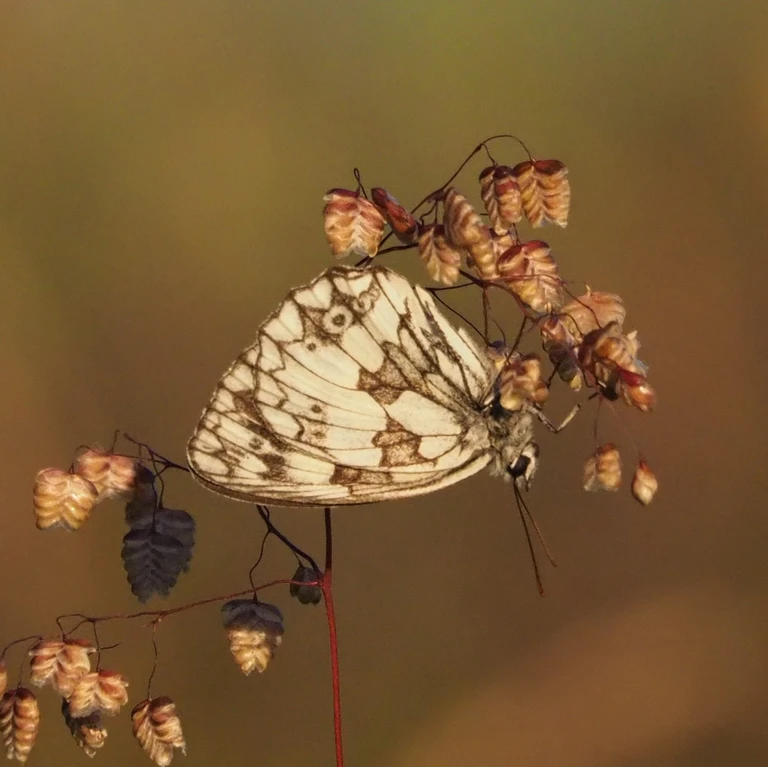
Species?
Melanargia galathea
